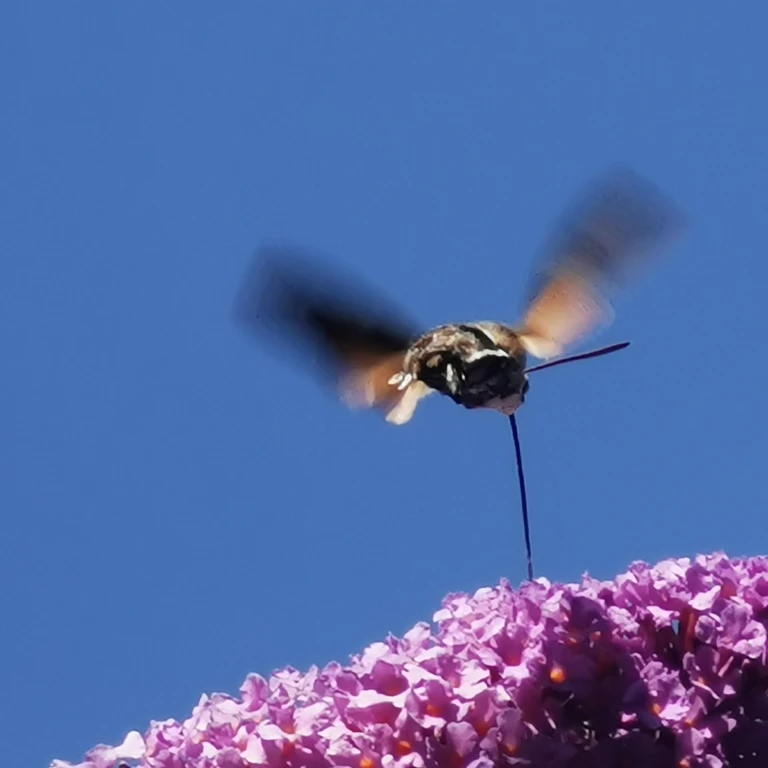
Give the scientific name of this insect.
Macroglossum stellatarum
